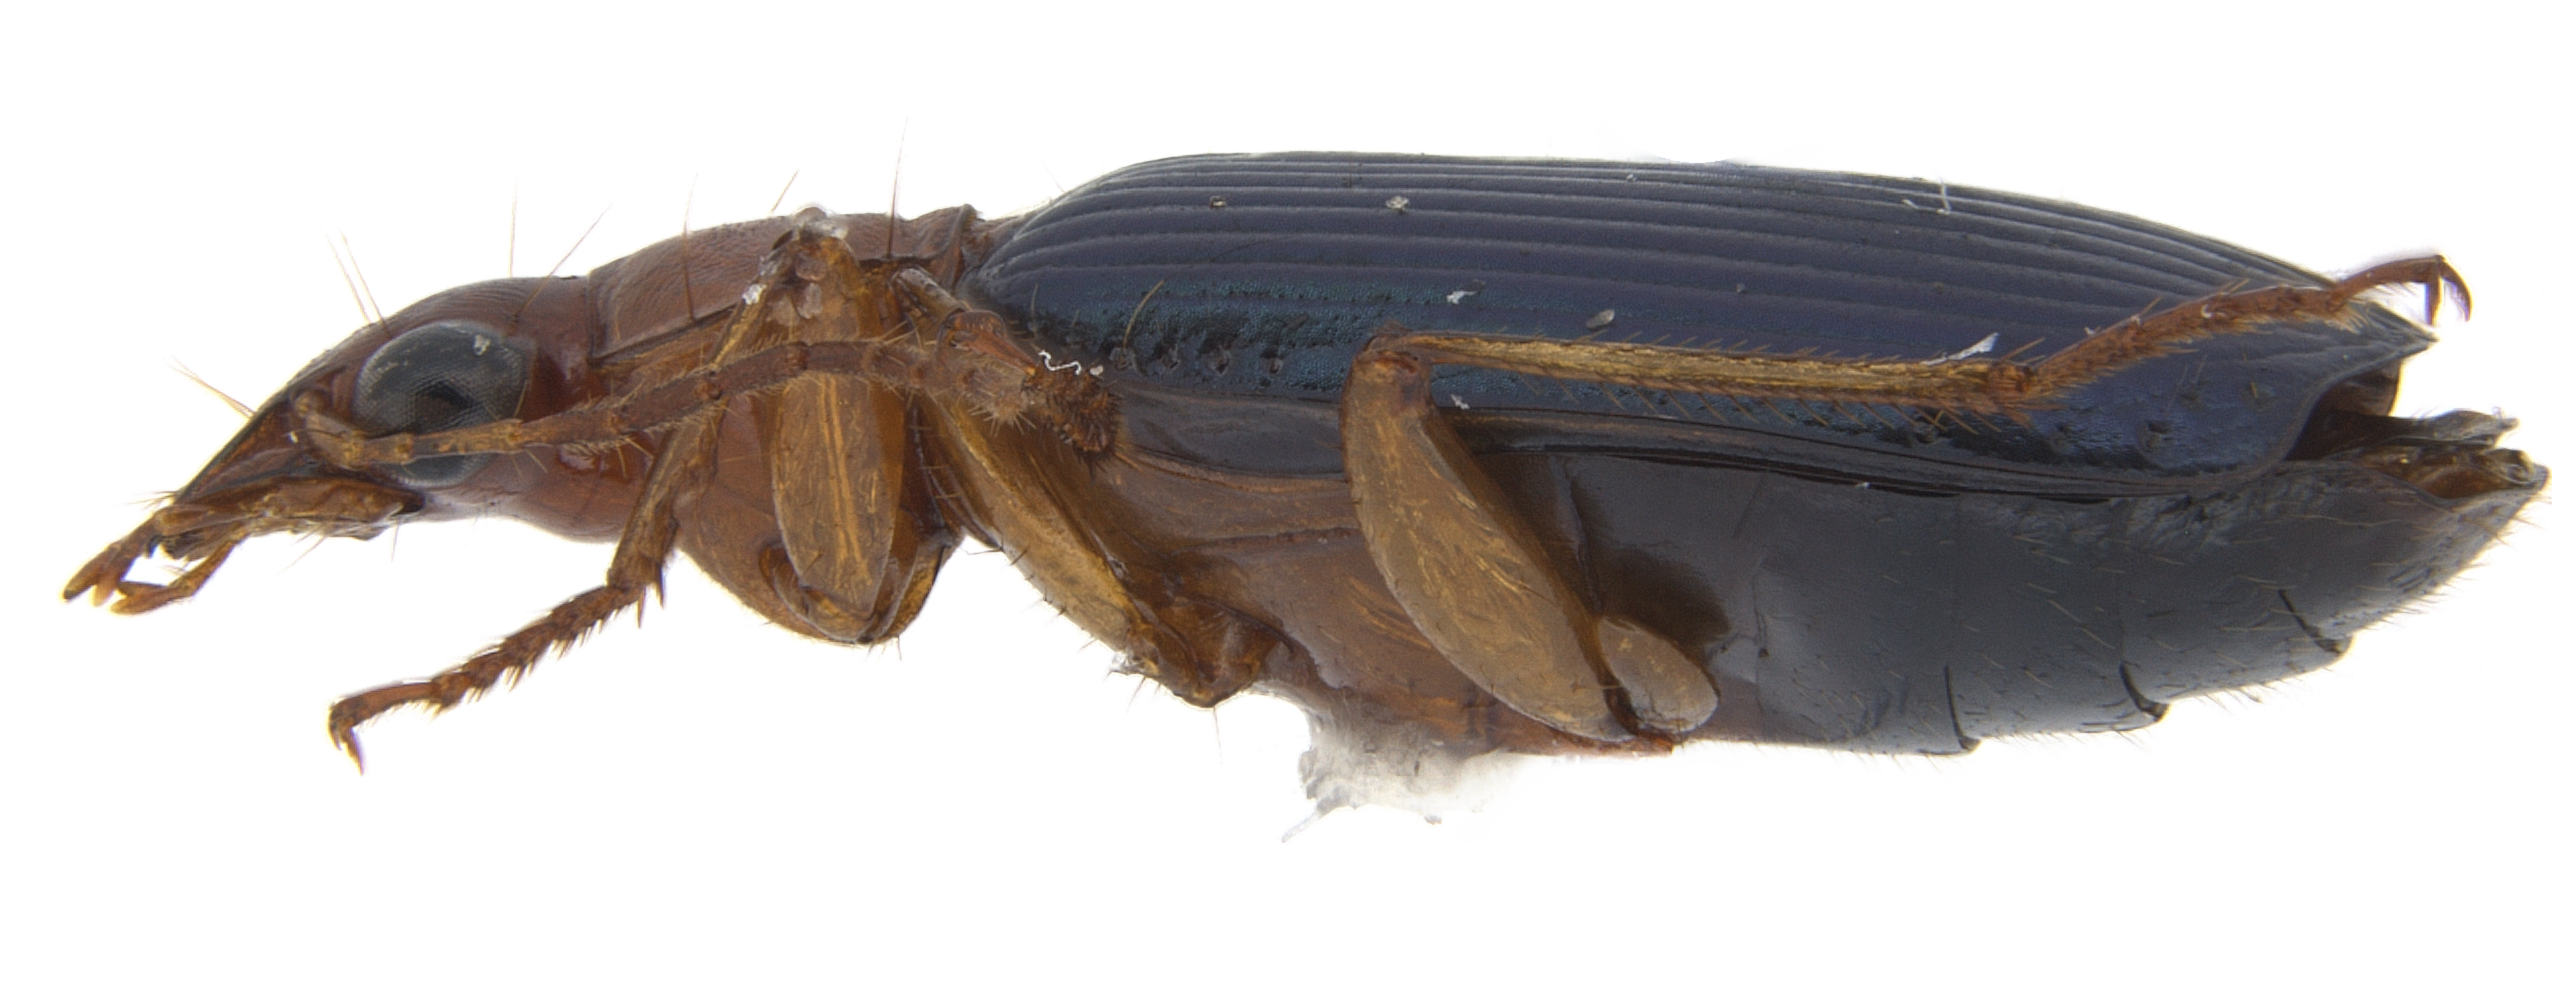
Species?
Lebia subdola
